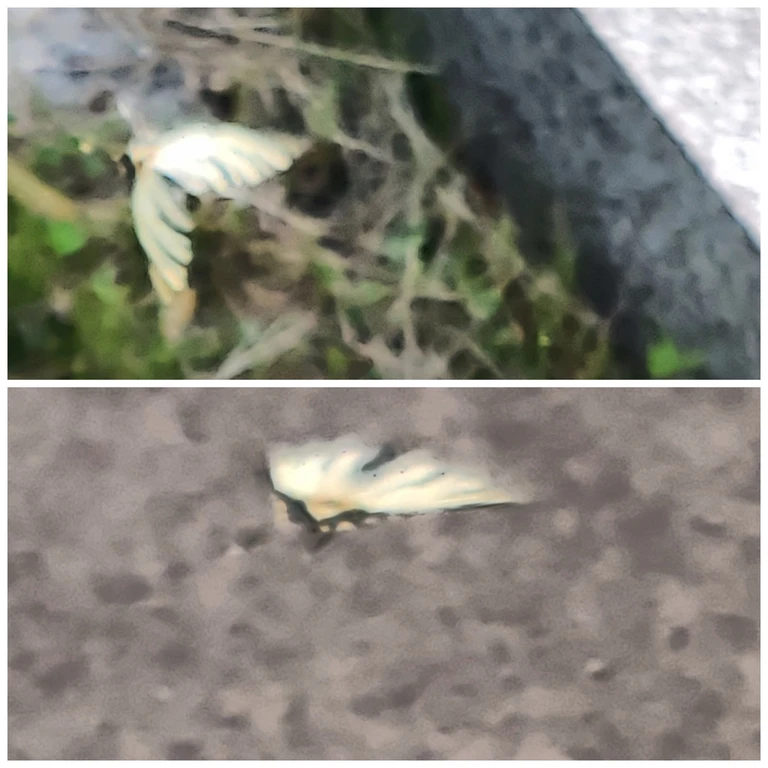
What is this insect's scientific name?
Iphiclides podalirius
